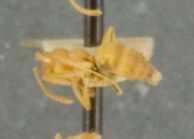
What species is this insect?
Tapinoma fulvum
